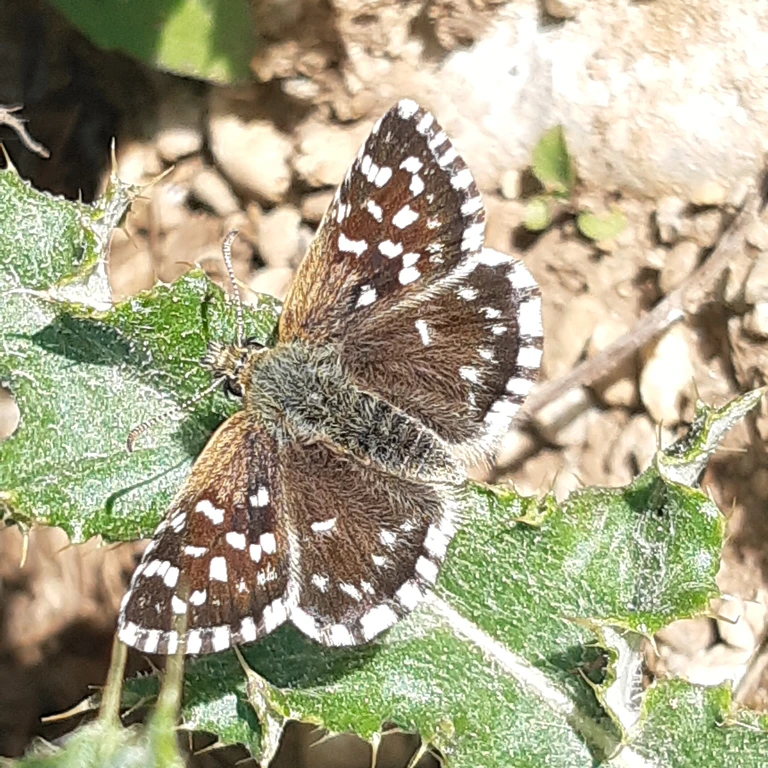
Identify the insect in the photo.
Pyrgus malvae
